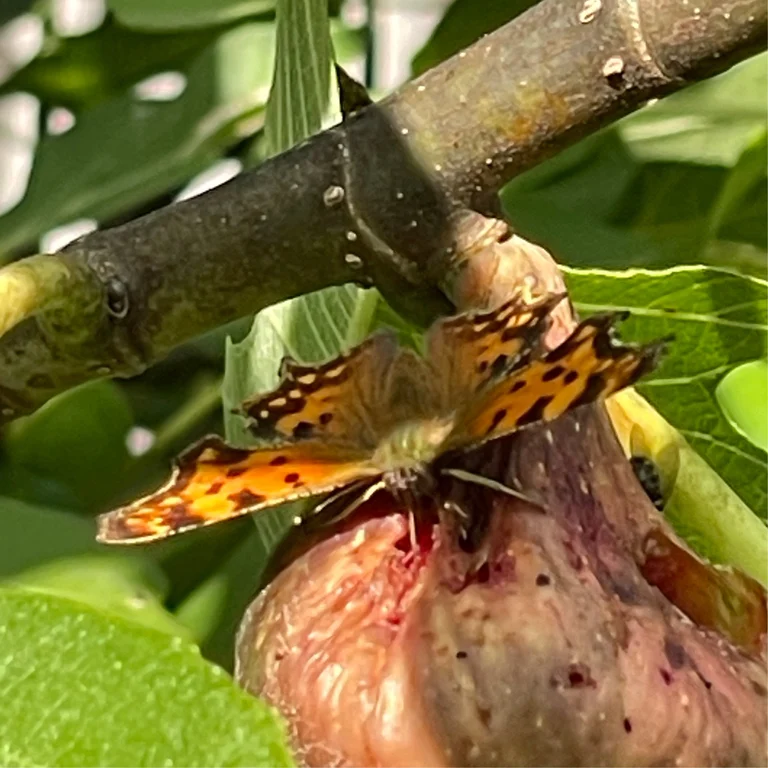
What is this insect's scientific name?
Polygonia c-album
